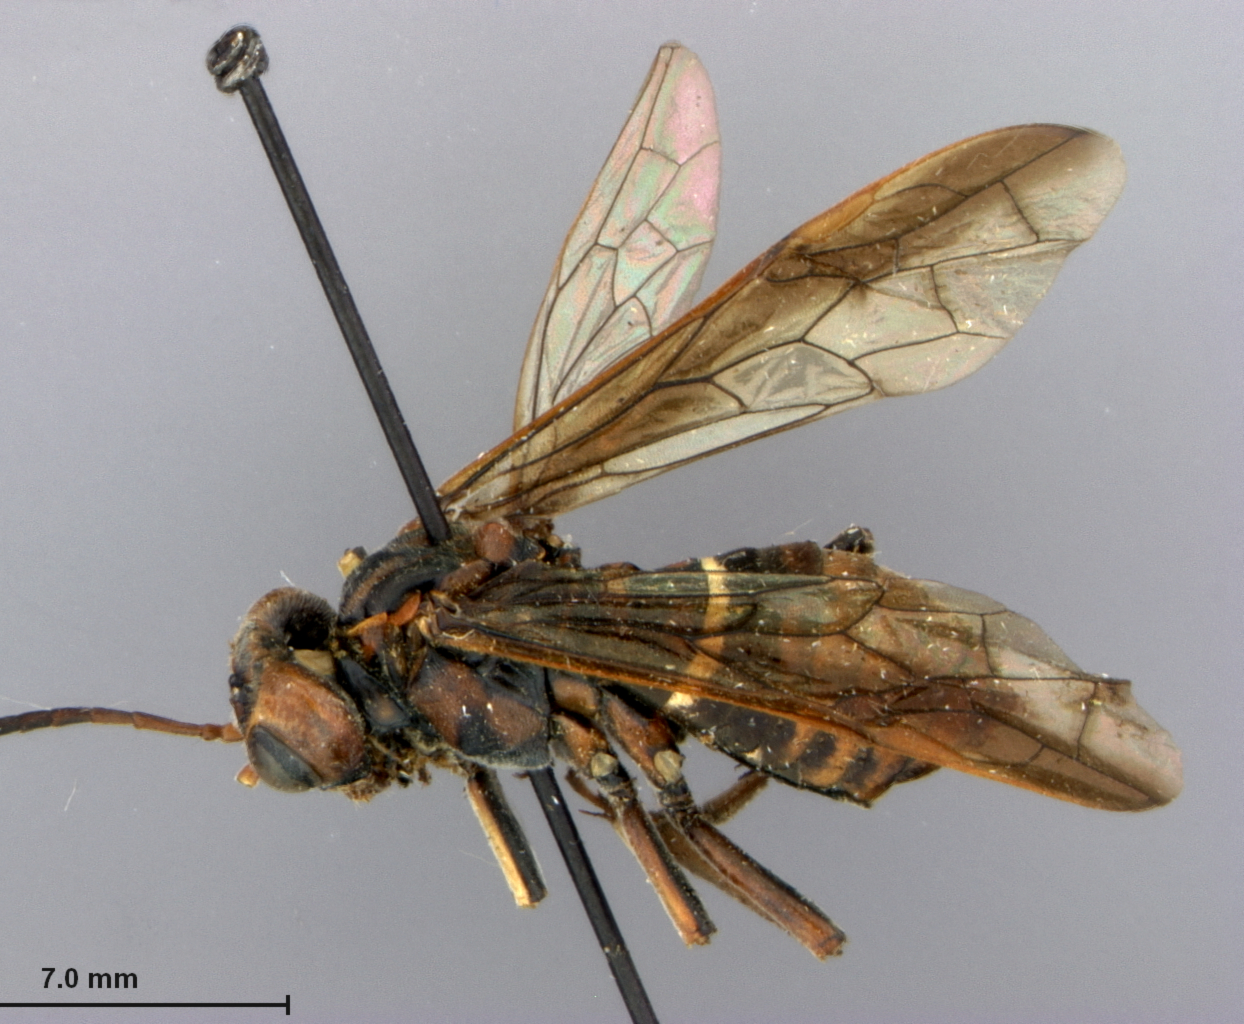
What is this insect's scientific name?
Tenthredo nigrobrunnea
